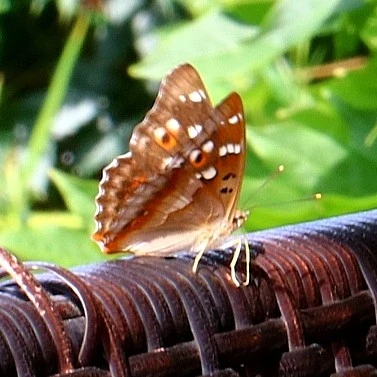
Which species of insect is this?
Apatura ilia
